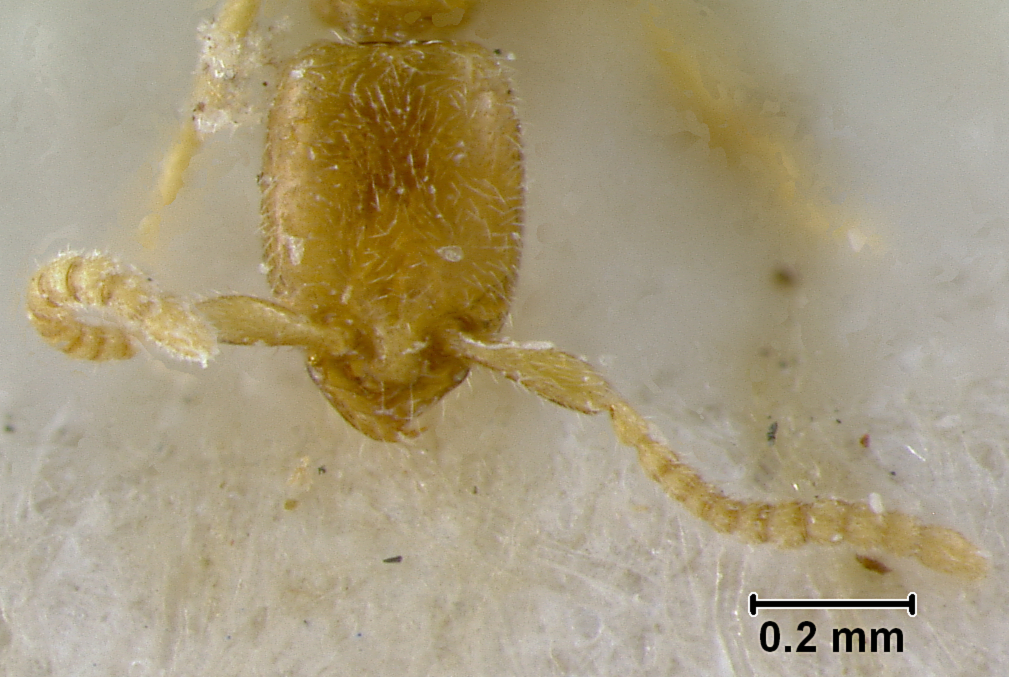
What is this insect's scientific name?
Leptomesites escheri
